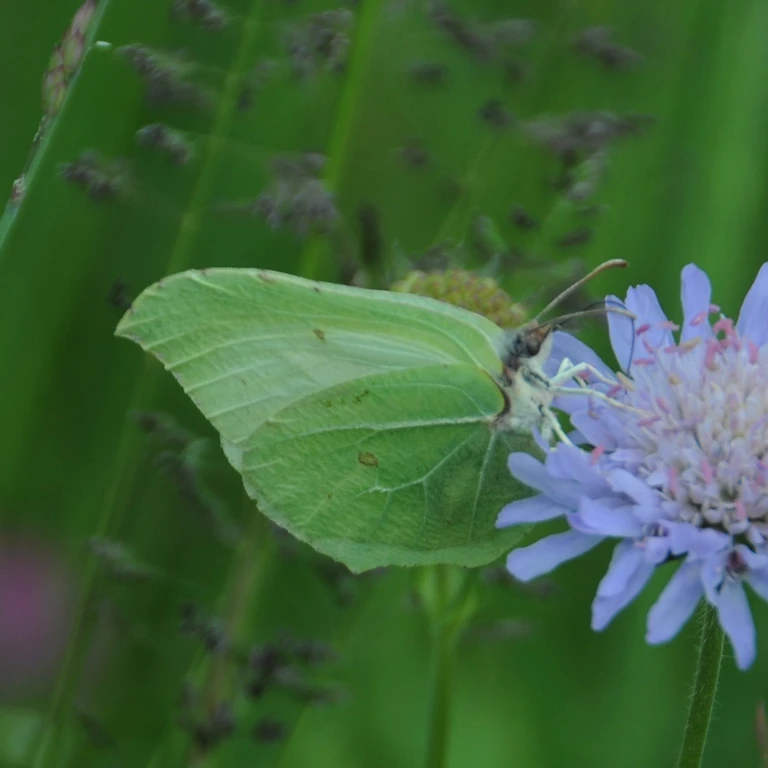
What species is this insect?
Gonepteryx rhamni
